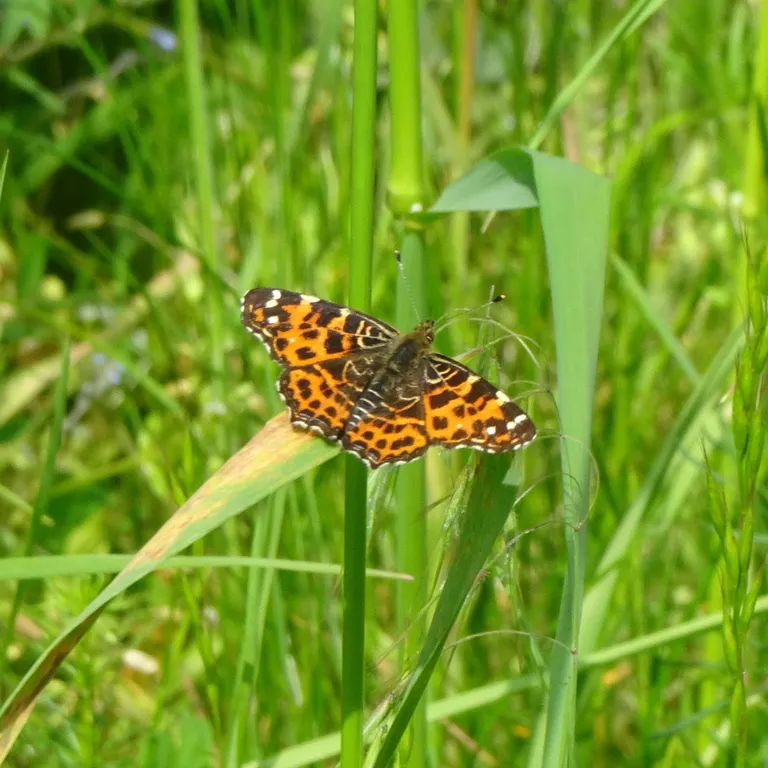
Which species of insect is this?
Araschnia levana
